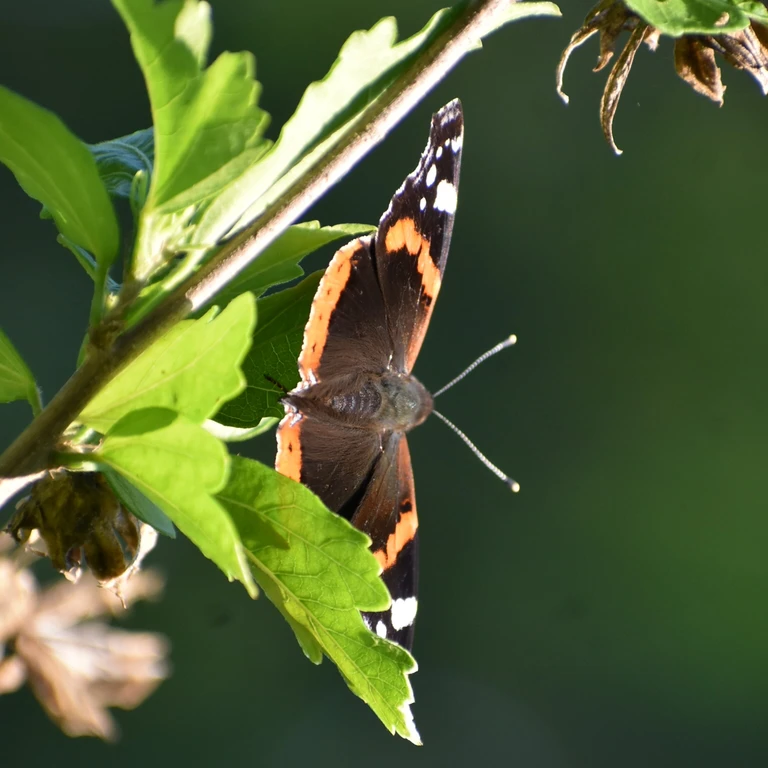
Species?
Vanessa atalanta
